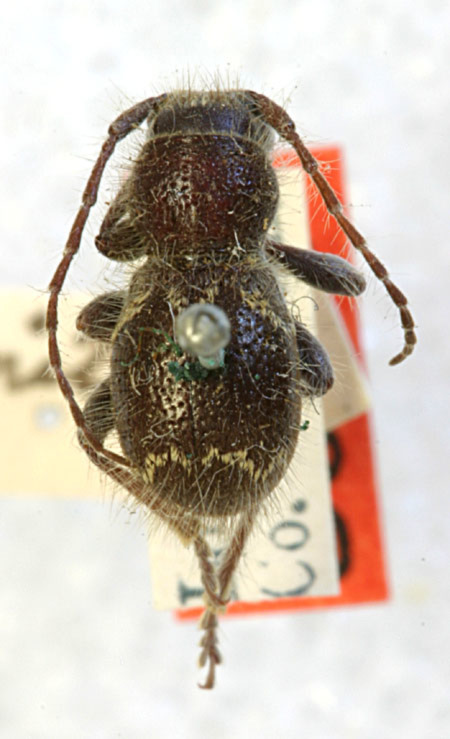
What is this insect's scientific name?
Ipochus subnitidus (also Ipochus fasciatus)
